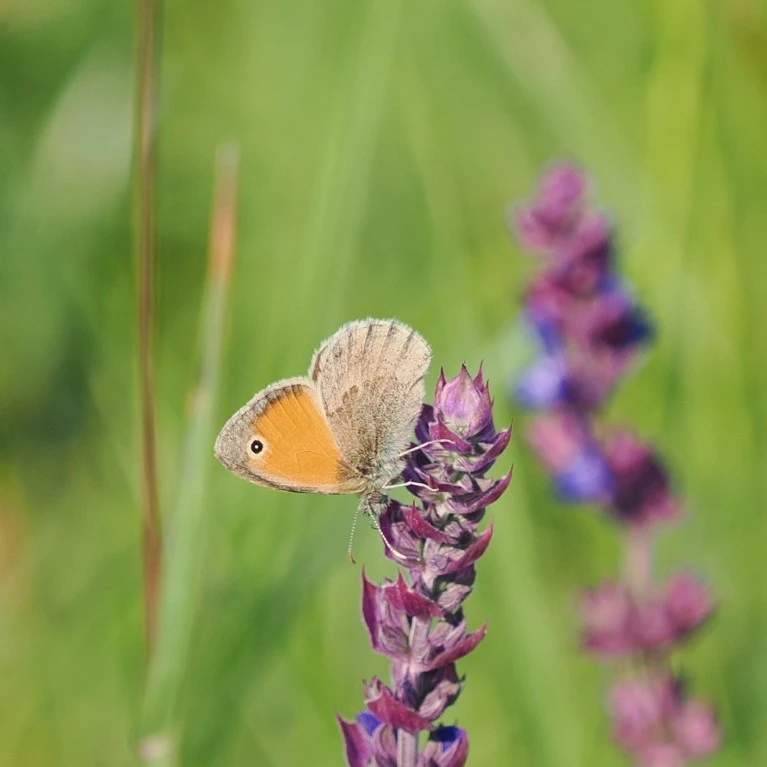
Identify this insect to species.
Coenonympha pamphilus
